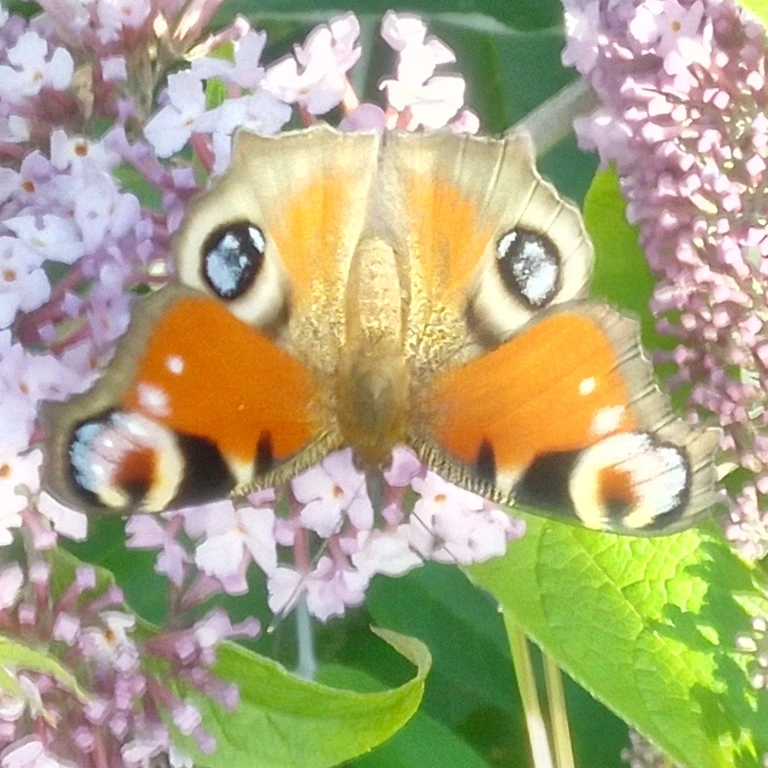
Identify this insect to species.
Aglais io
